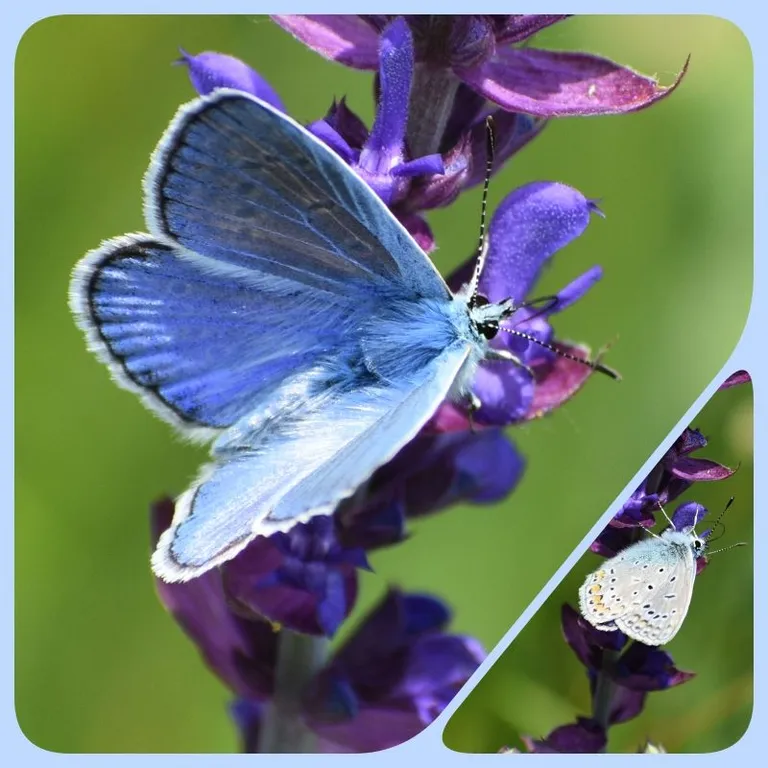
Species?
Polyommatus icarus
